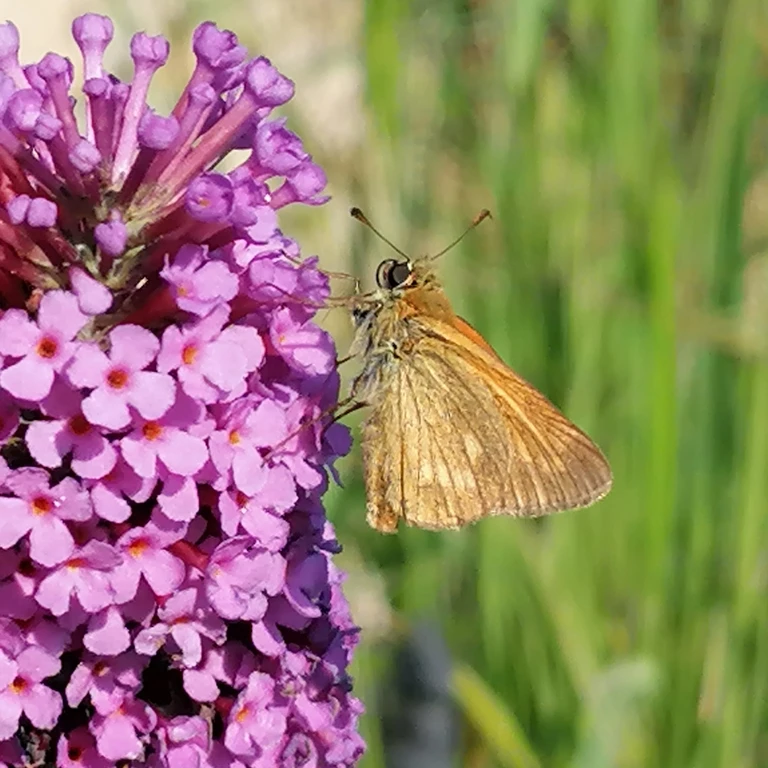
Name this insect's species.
Ochlodes sylvanus (also Ochlodes venata)
